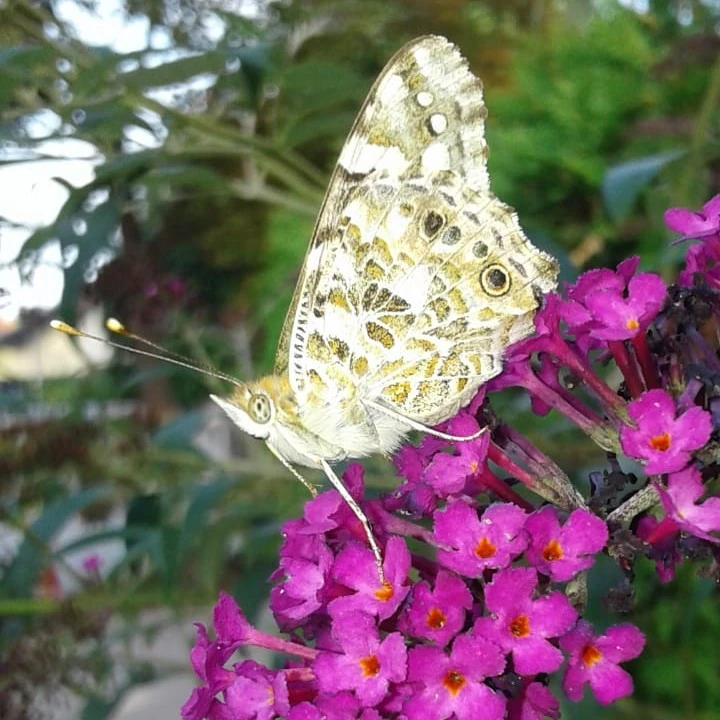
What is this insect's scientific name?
Vanessa cardui
